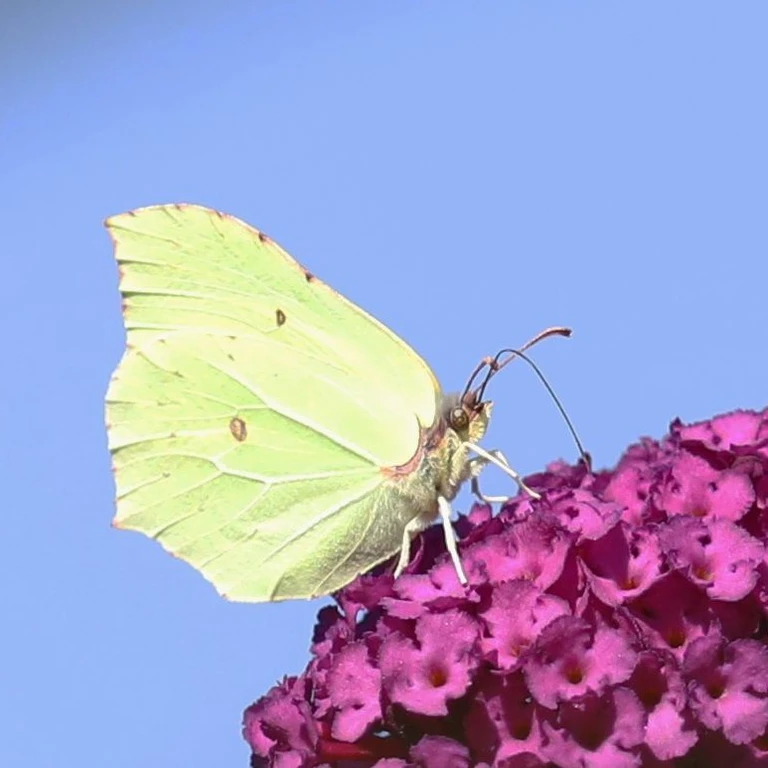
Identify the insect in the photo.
Gonepteryx rhamni
